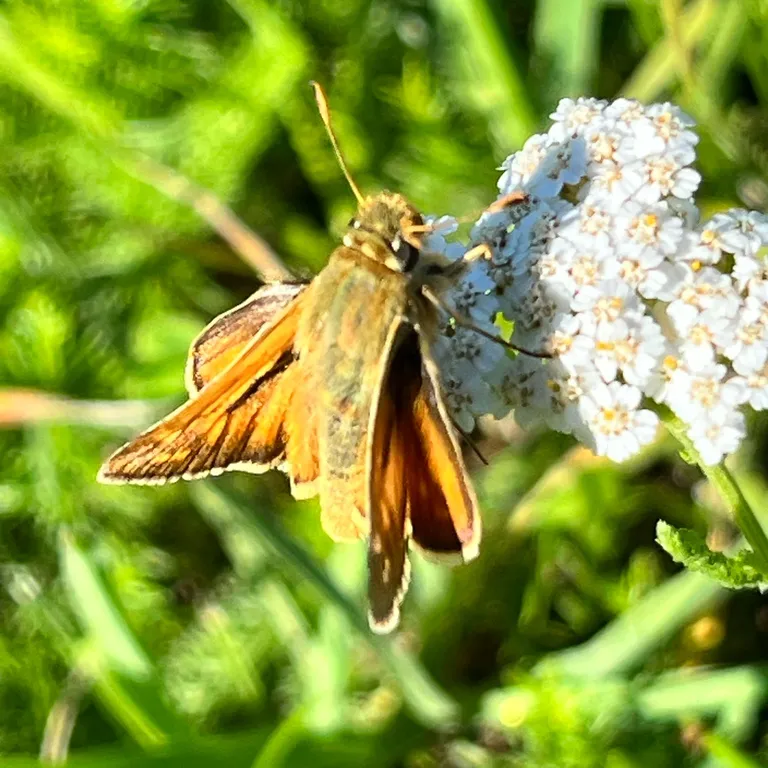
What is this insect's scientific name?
Hesperia comma
